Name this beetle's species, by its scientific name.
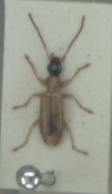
Demetrias monostigma
